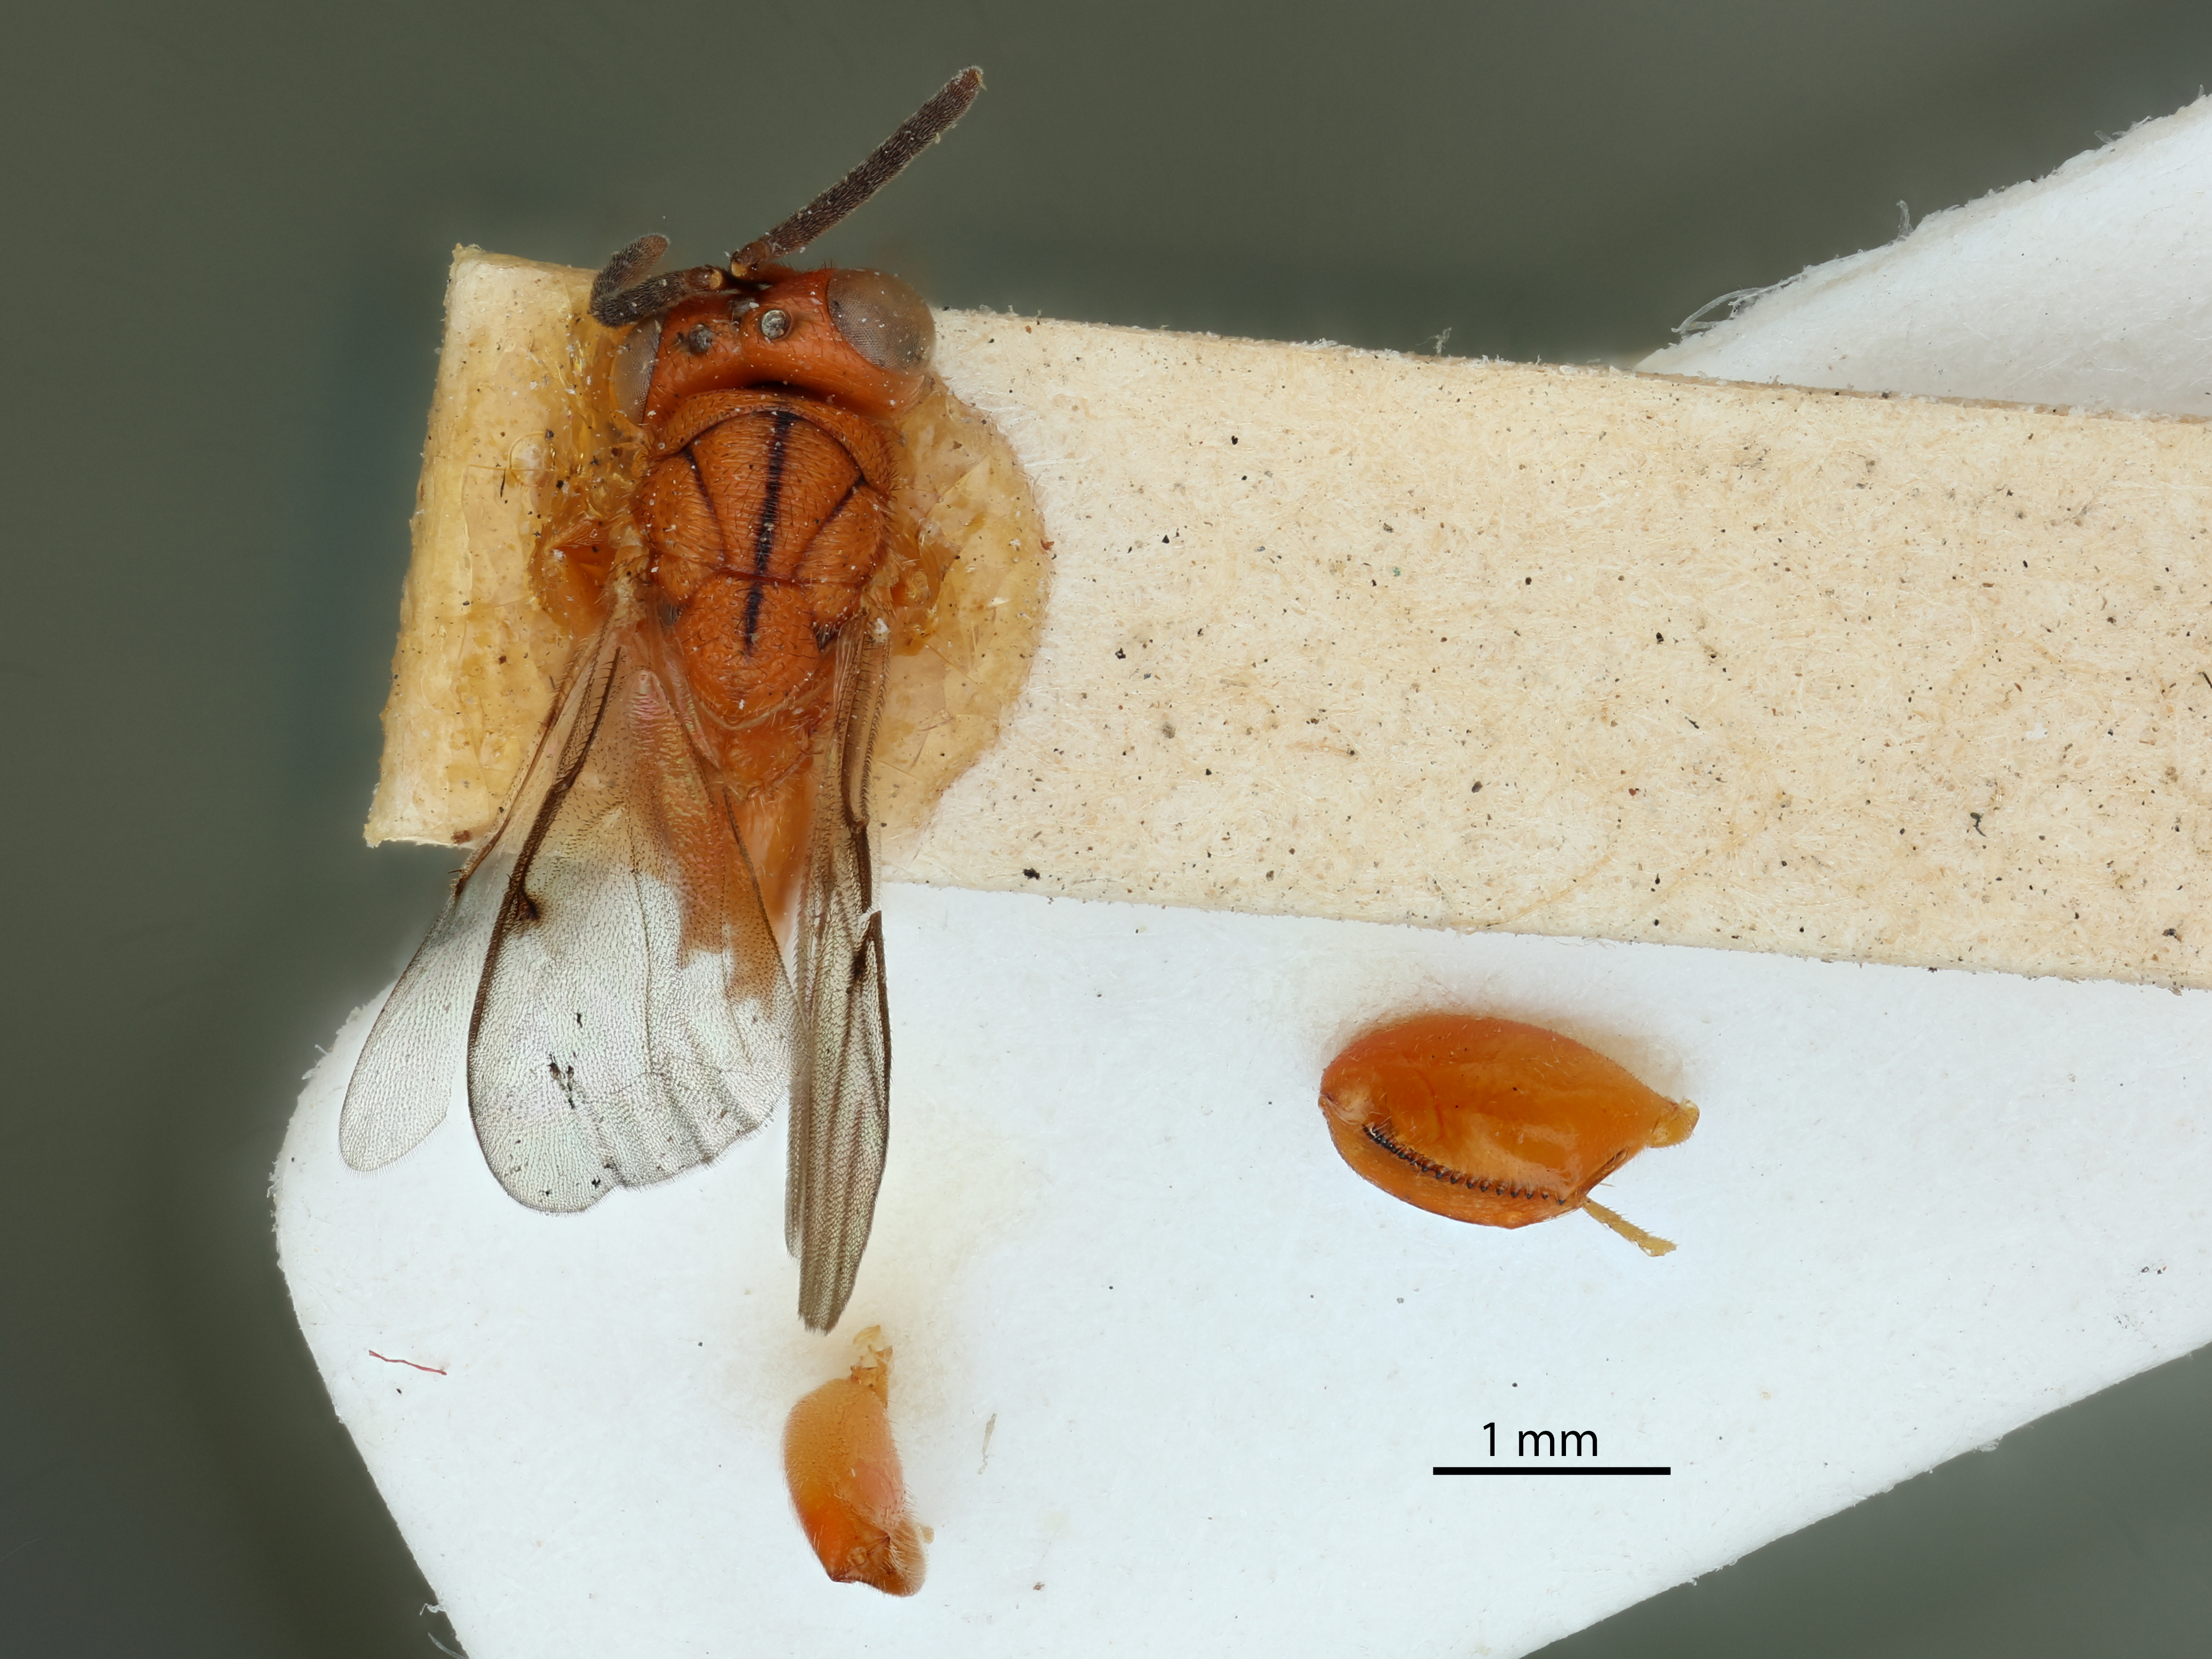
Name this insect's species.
Smicra vittata
